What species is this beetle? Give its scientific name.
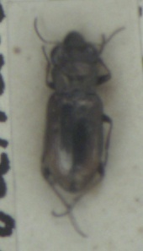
Notiophilus biguttatus
